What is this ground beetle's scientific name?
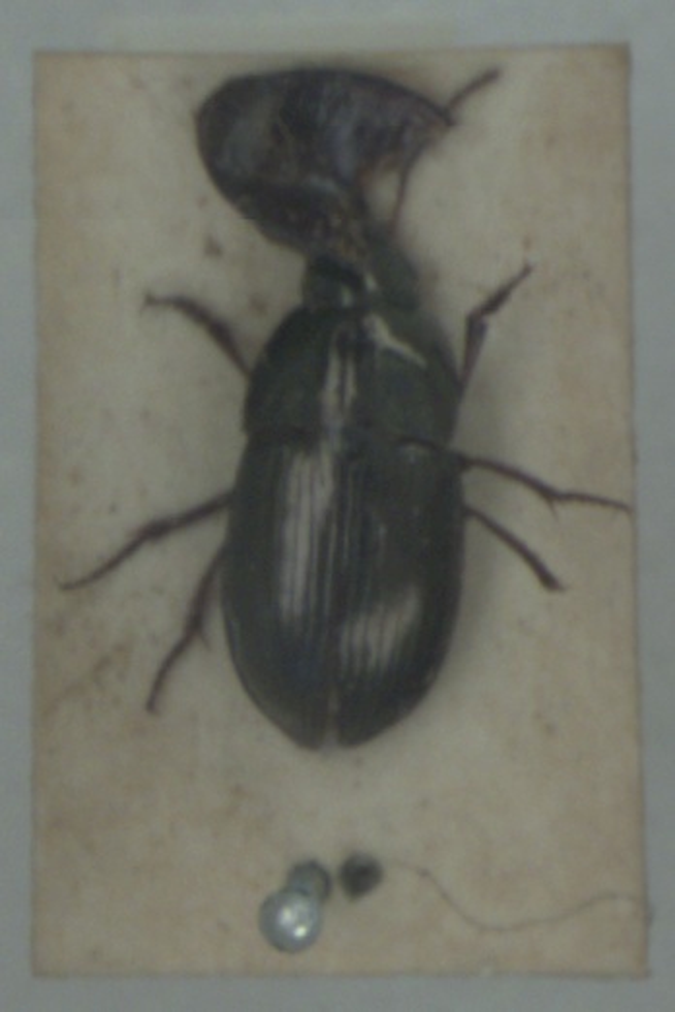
Amara convexior
